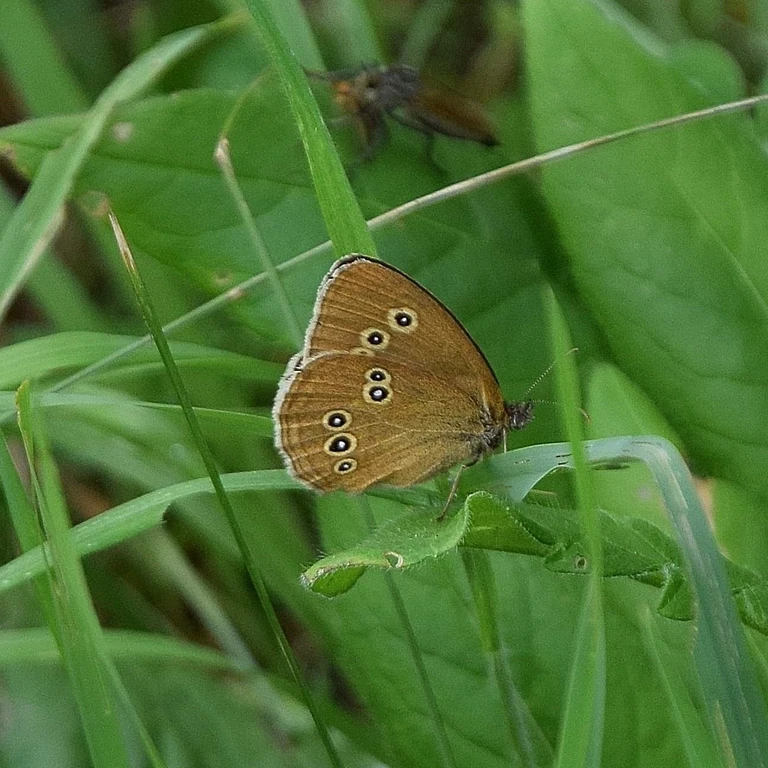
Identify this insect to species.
Aphantopus hyperantus
